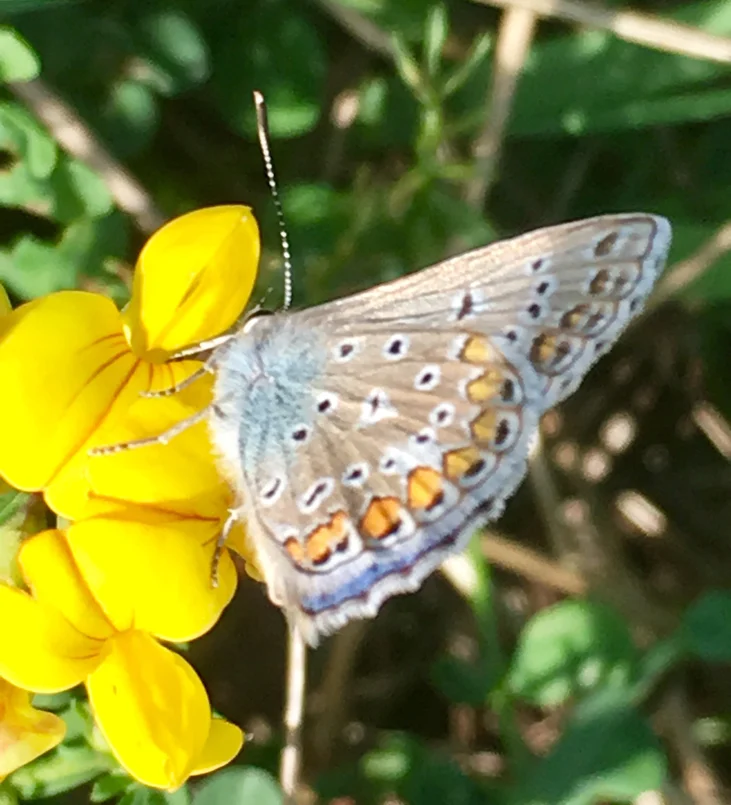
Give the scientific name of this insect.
Polyommatus icarus
